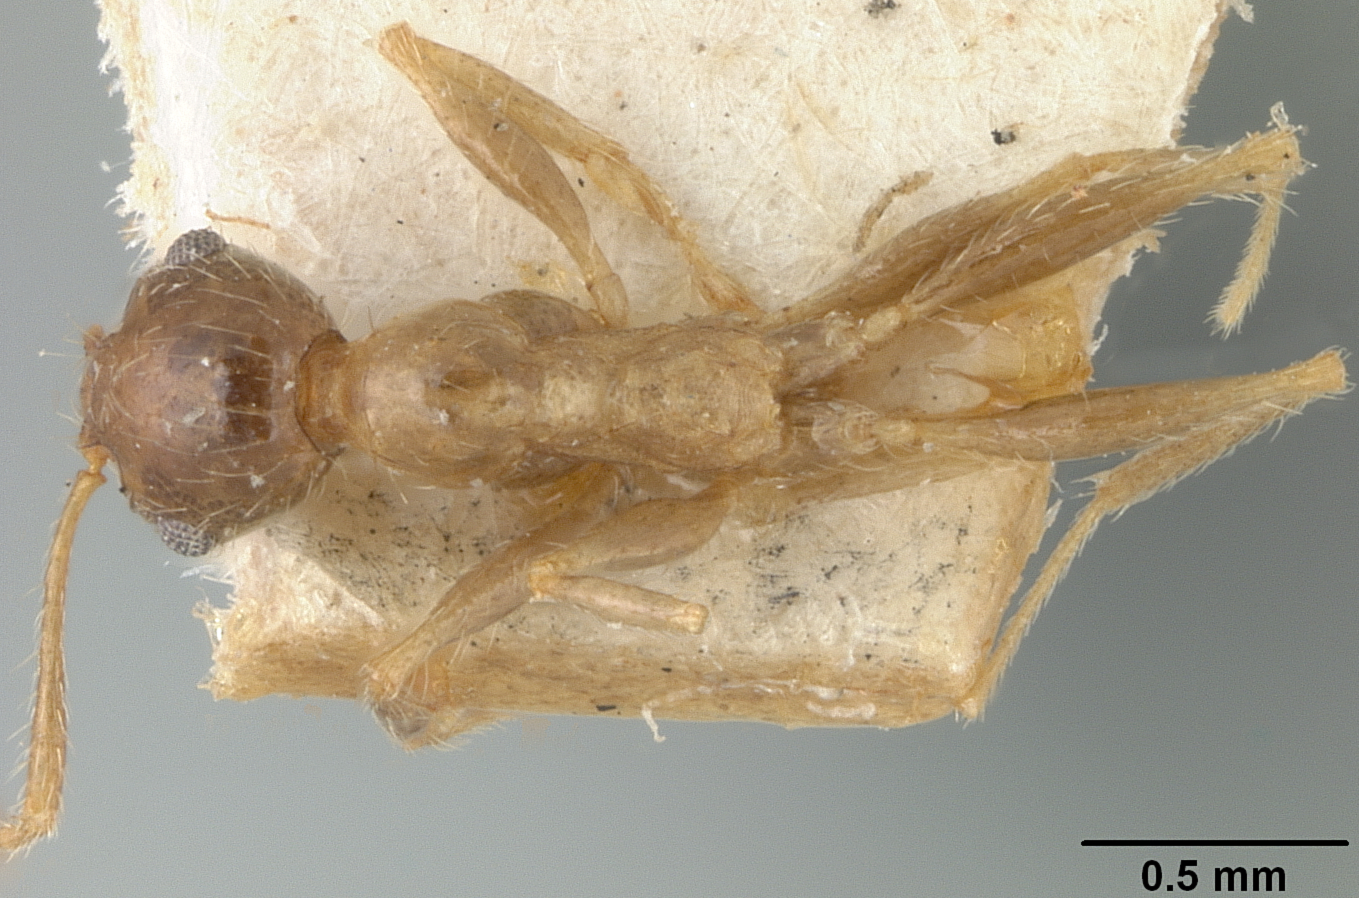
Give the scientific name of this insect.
Pheidole javana
